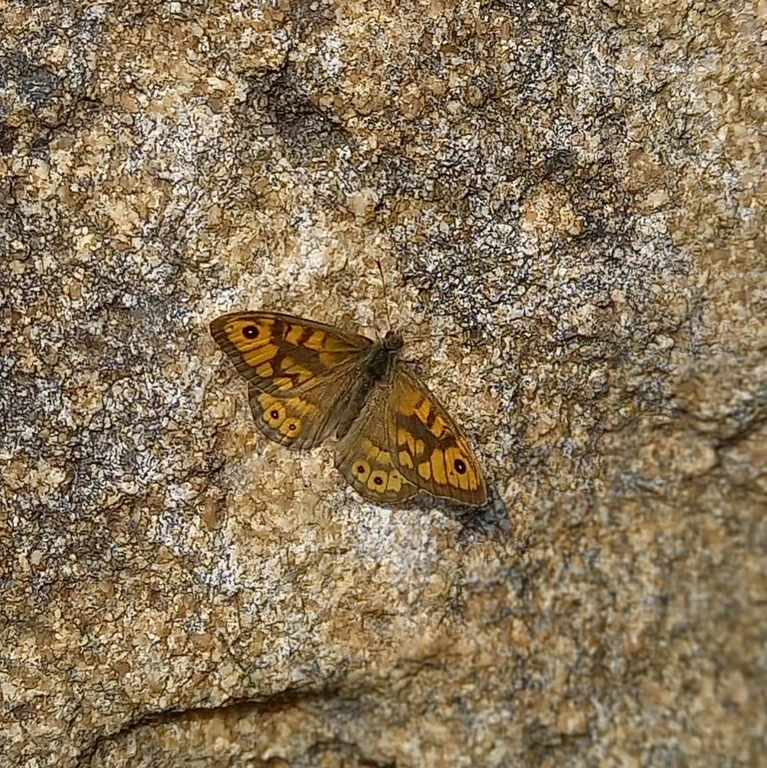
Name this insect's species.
Lasiommata megera (also Pararge megera)
